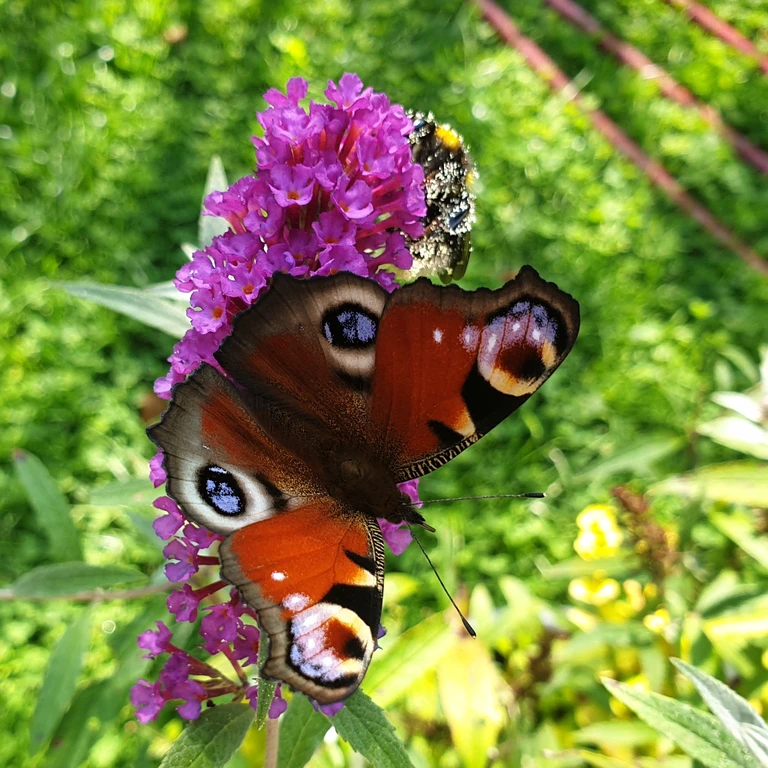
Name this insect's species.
Aglais io
